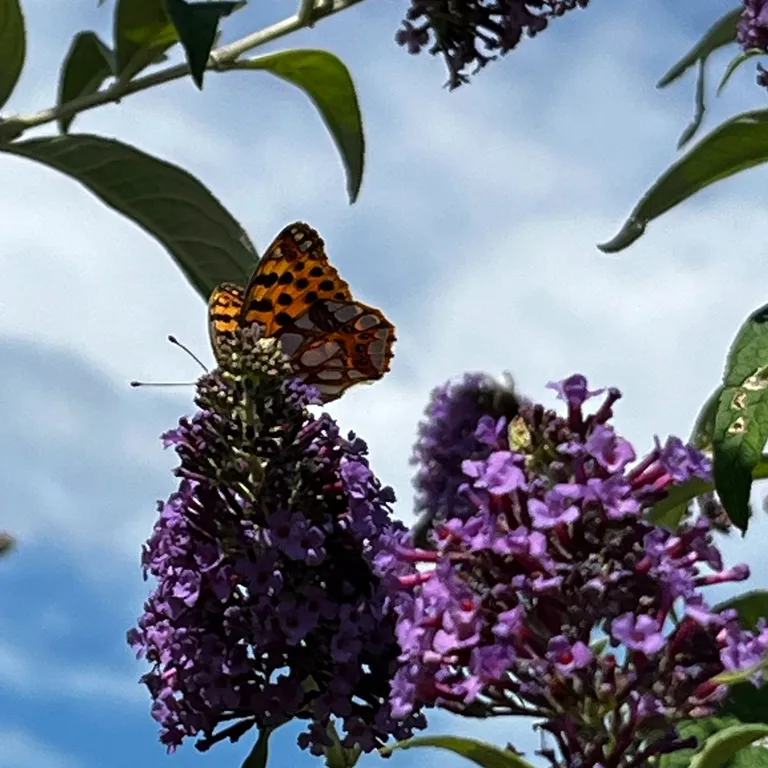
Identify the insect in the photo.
Issoria lathonia
